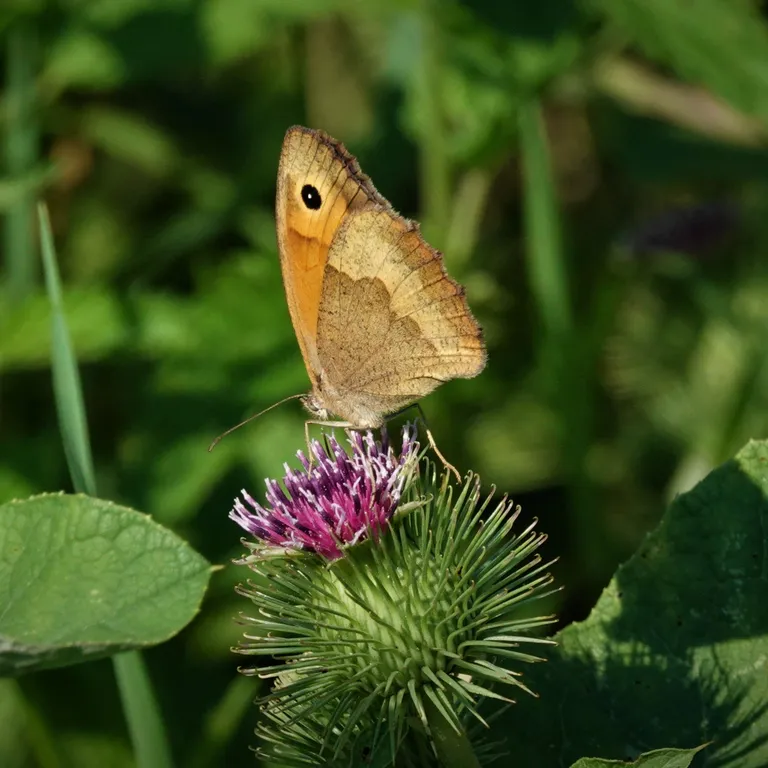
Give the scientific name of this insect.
Maniola jurtina
